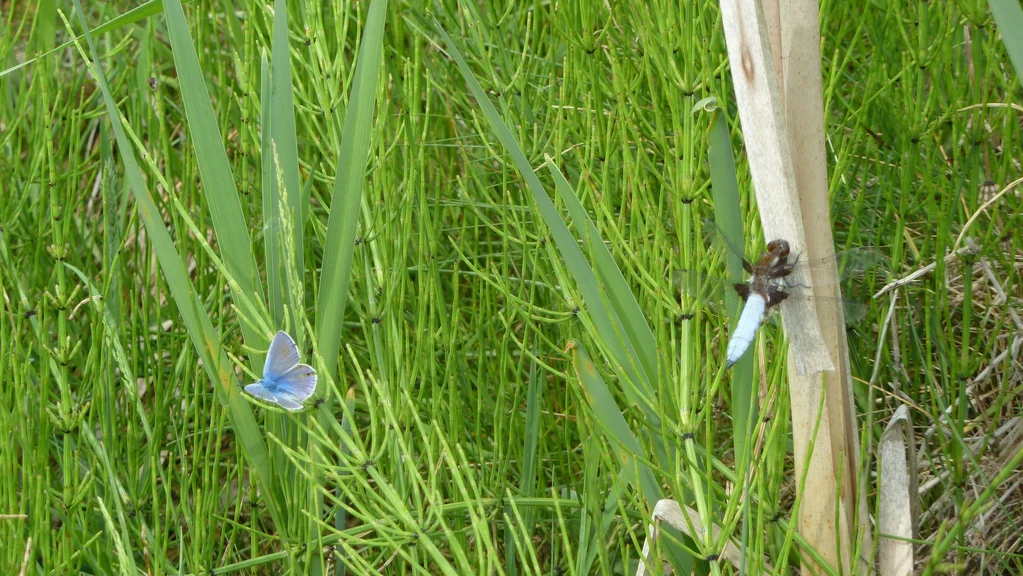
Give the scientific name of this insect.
Polyommatus icarus
